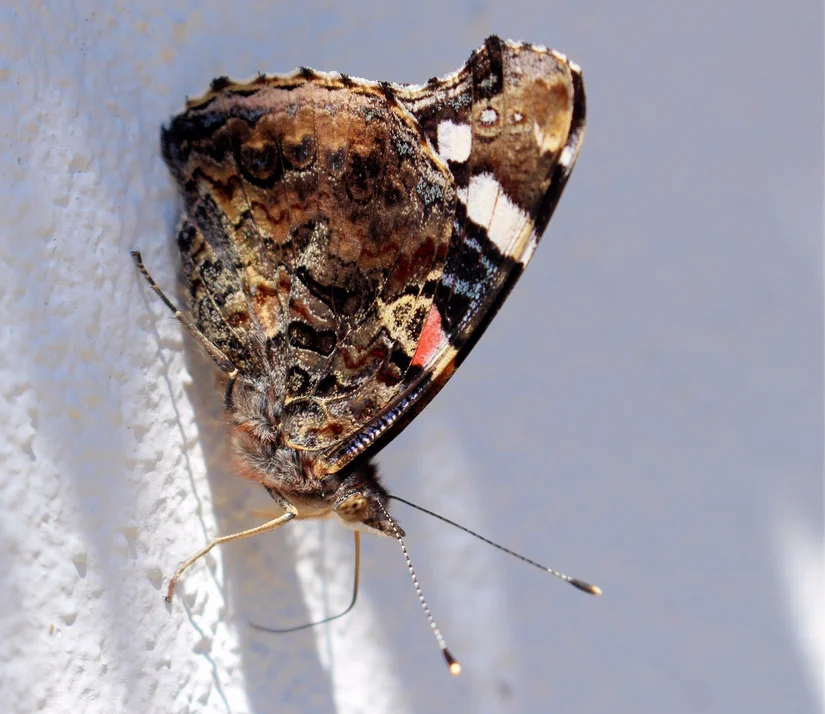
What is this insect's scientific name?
Vanessa atalanta
